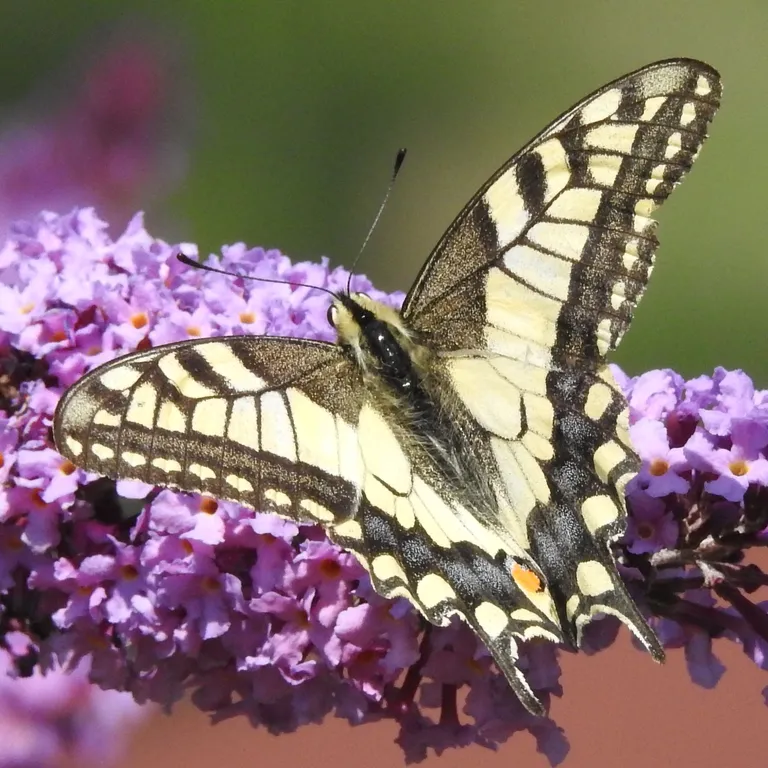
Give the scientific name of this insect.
Papilio machaon
